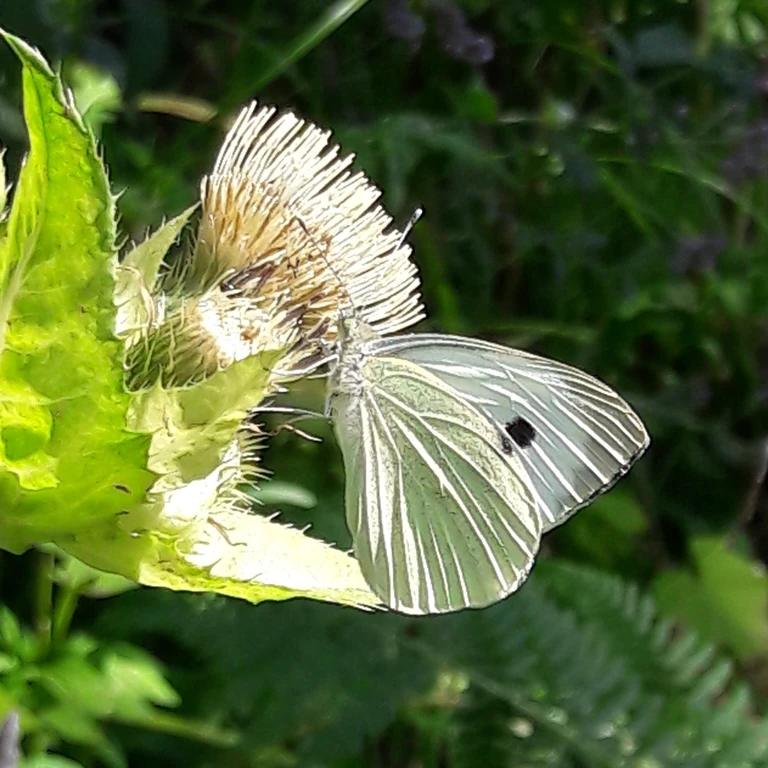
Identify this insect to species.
Pieris brassicae
